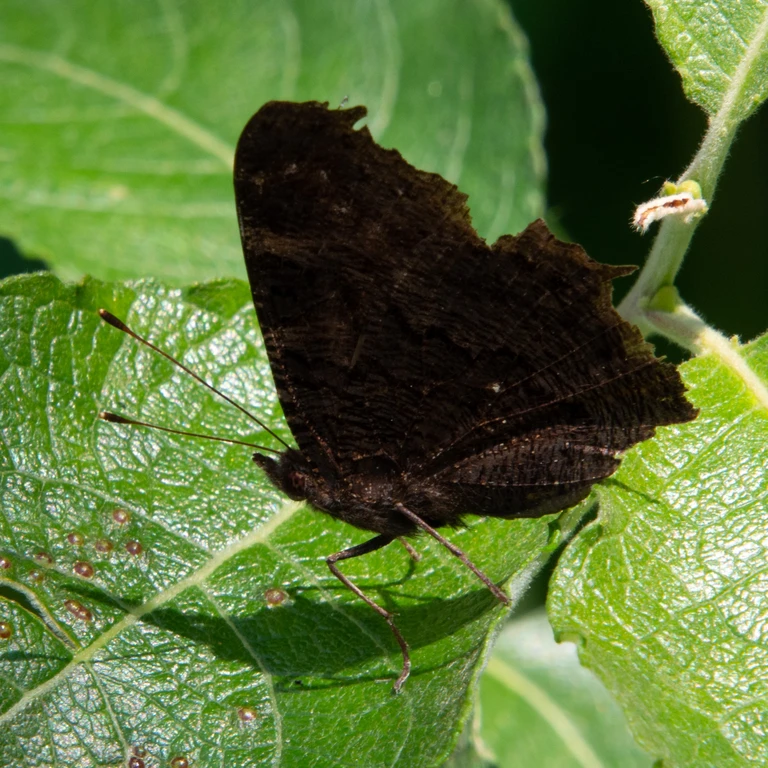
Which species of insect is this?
Aglais io
